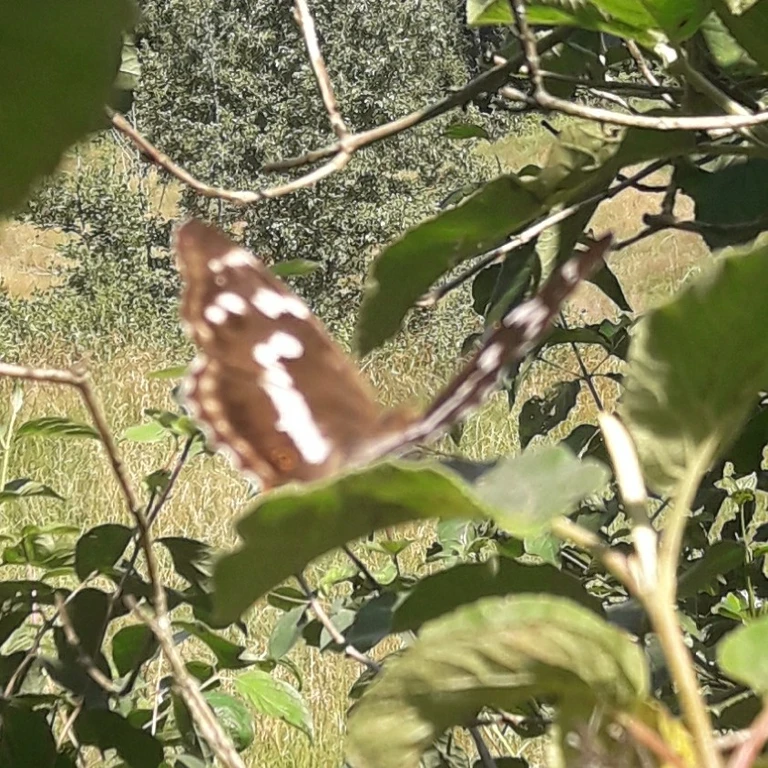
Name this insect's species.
Apatura iris
